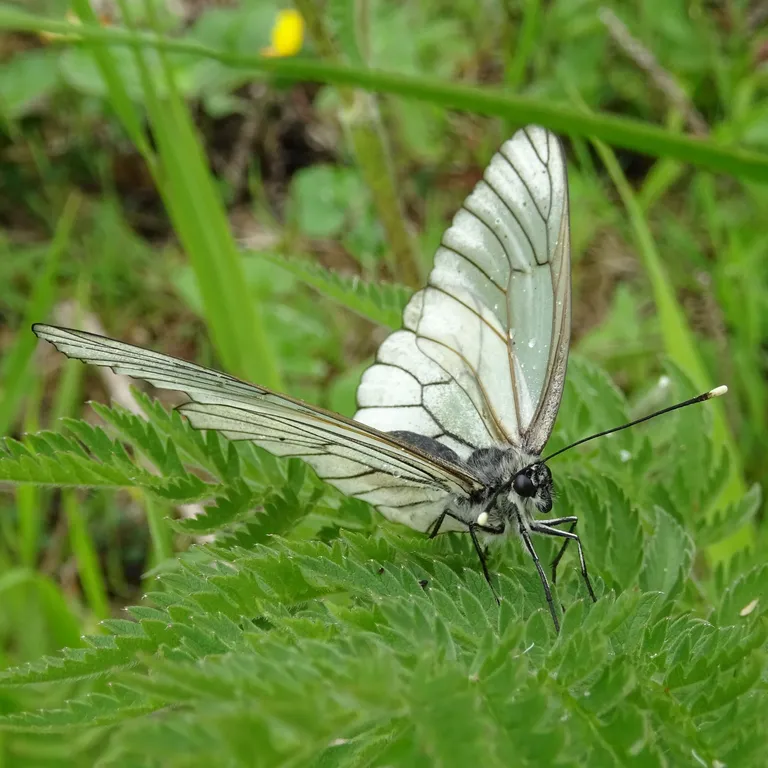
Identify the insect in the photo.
Aporia crataegi
